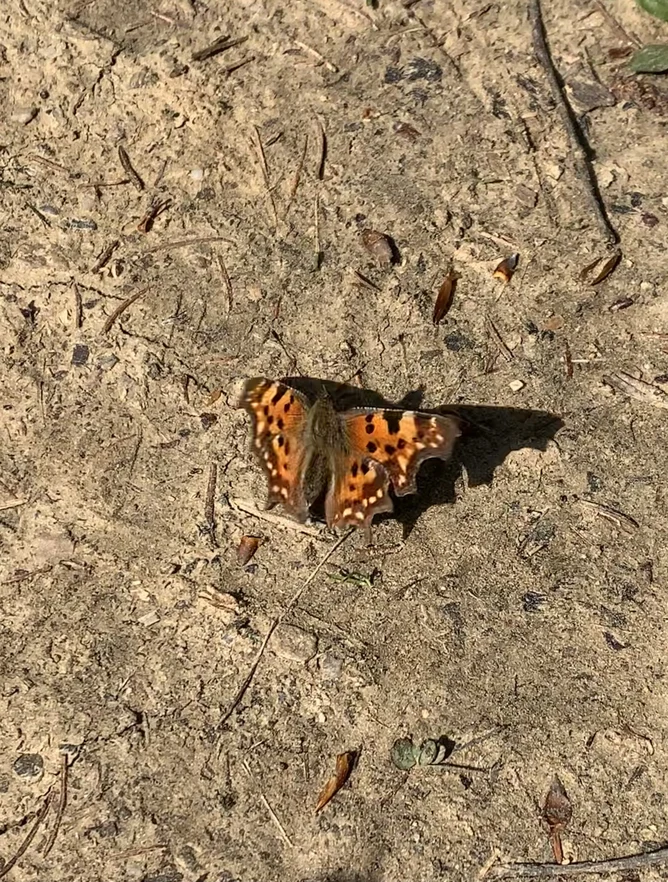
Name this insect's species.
Polygonia c-album
